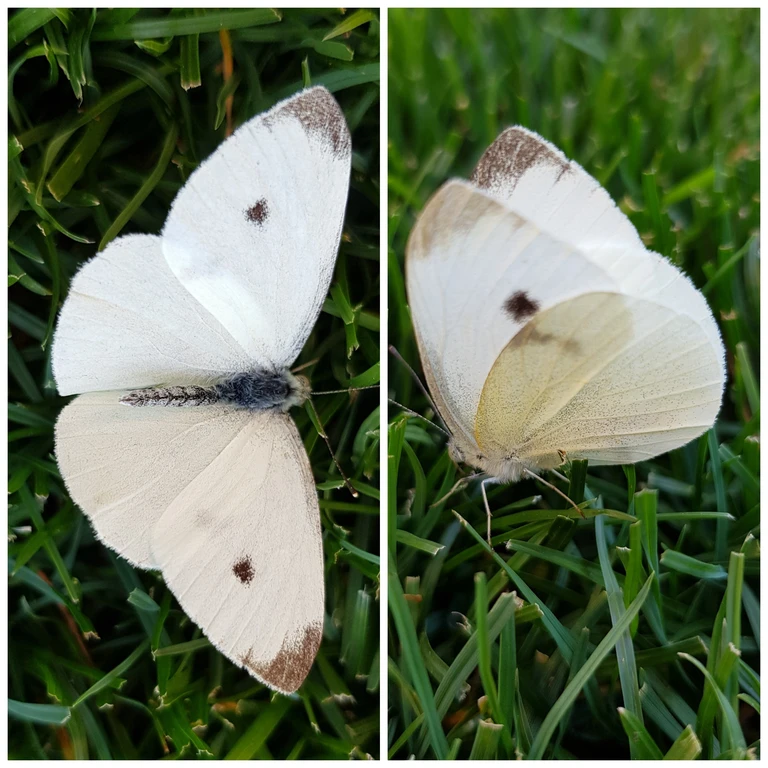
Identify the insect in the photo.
Pieris rapae
